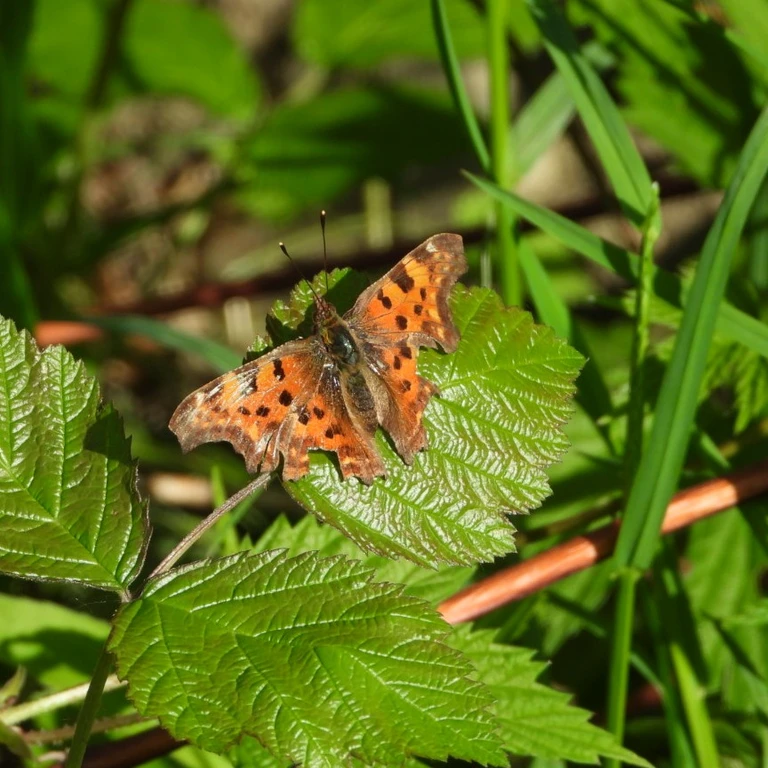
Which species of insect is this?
Polygonia c-album
